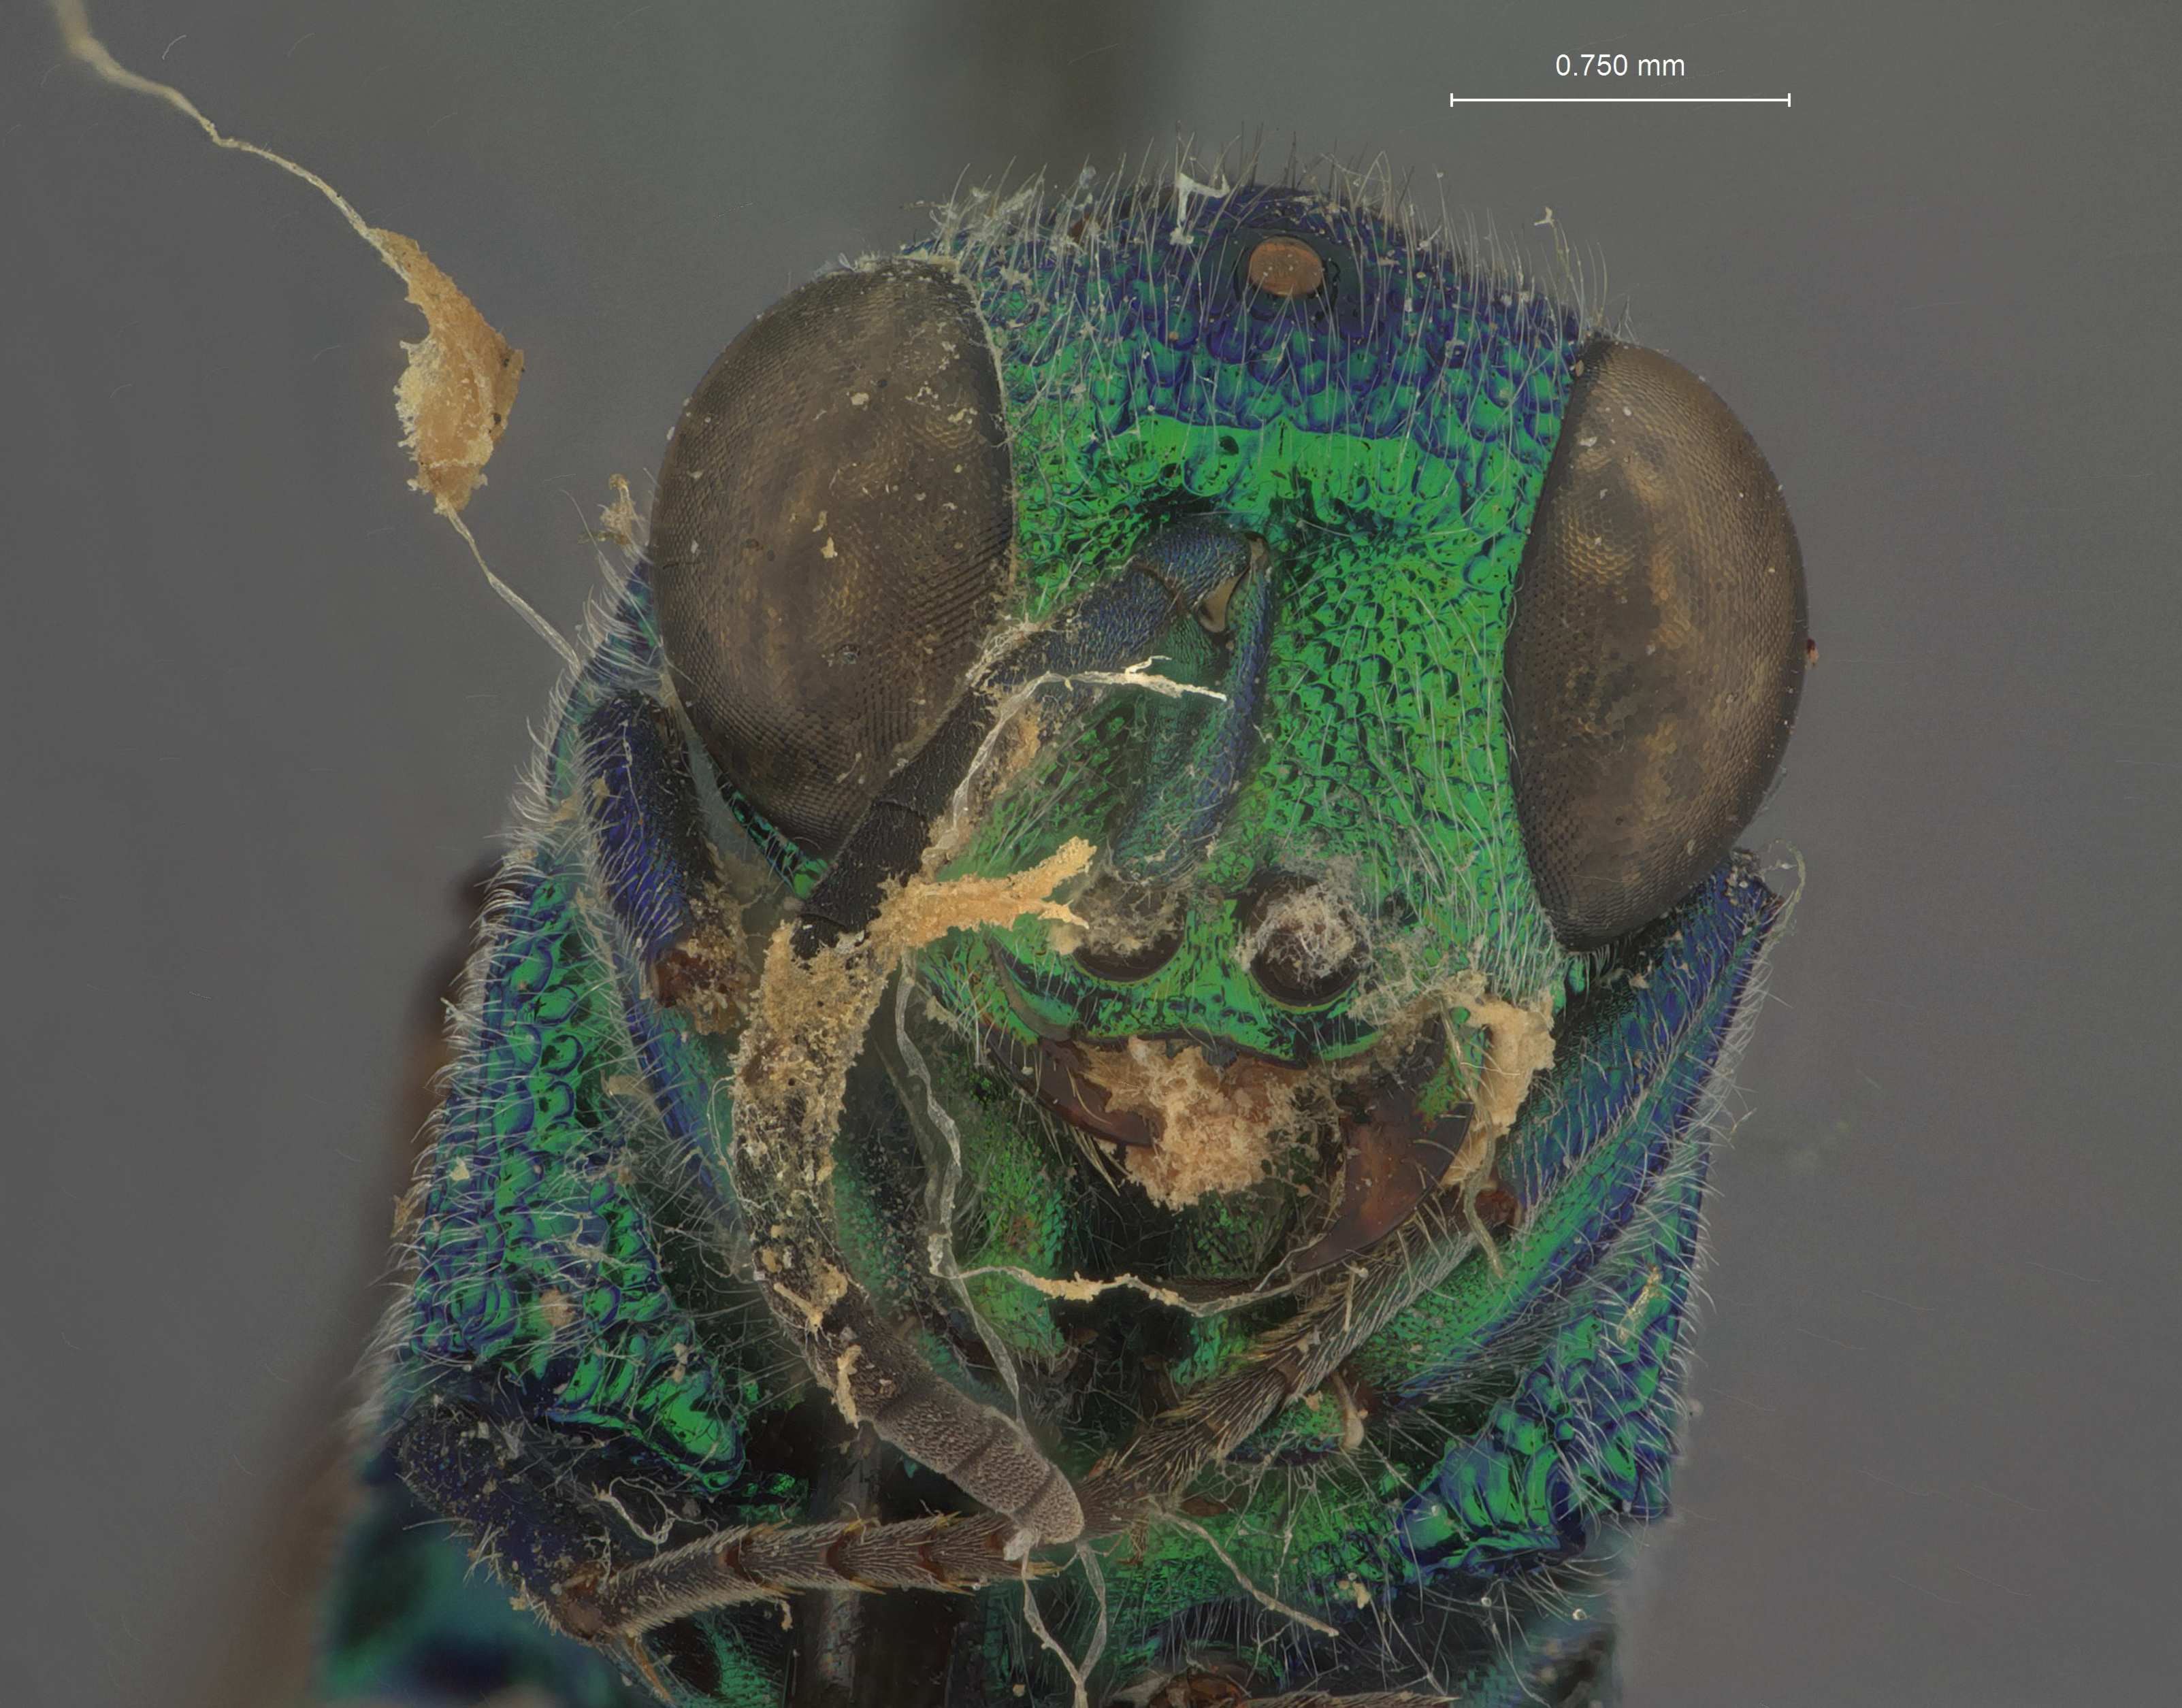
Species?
Chrysis fukaii
